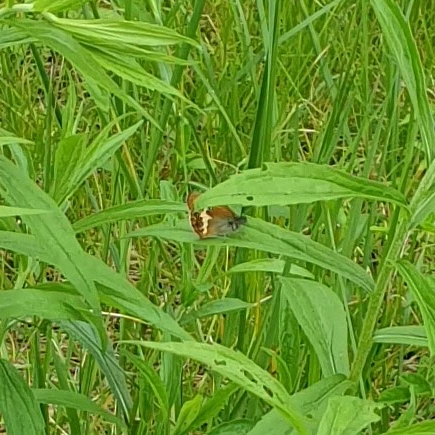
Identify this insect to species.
Coenonympha arcania
